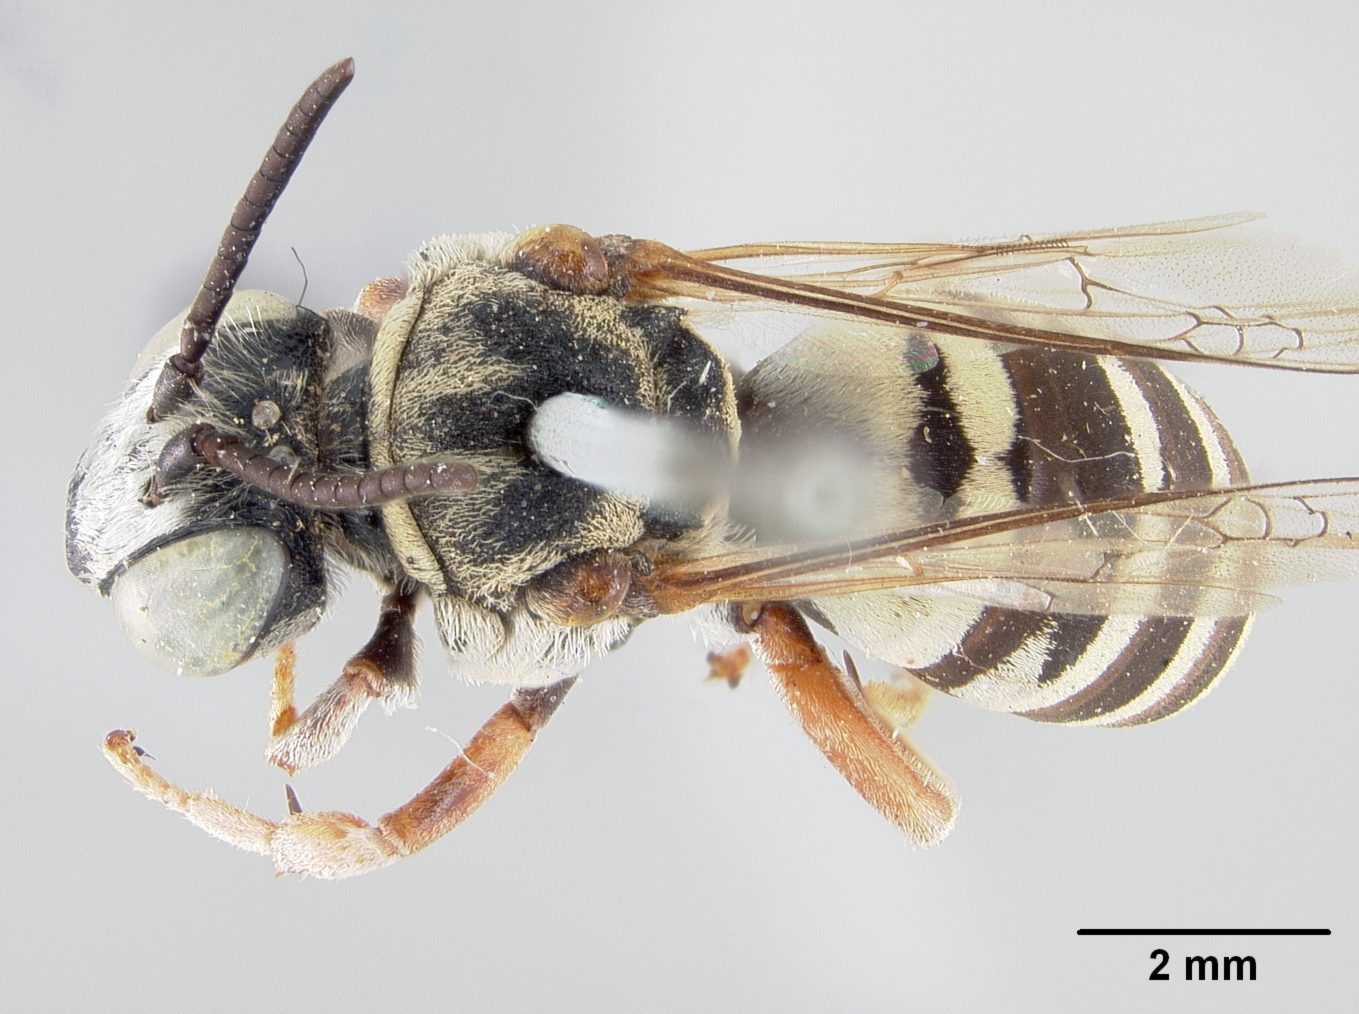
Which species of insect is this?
Triepeolus cressoni
